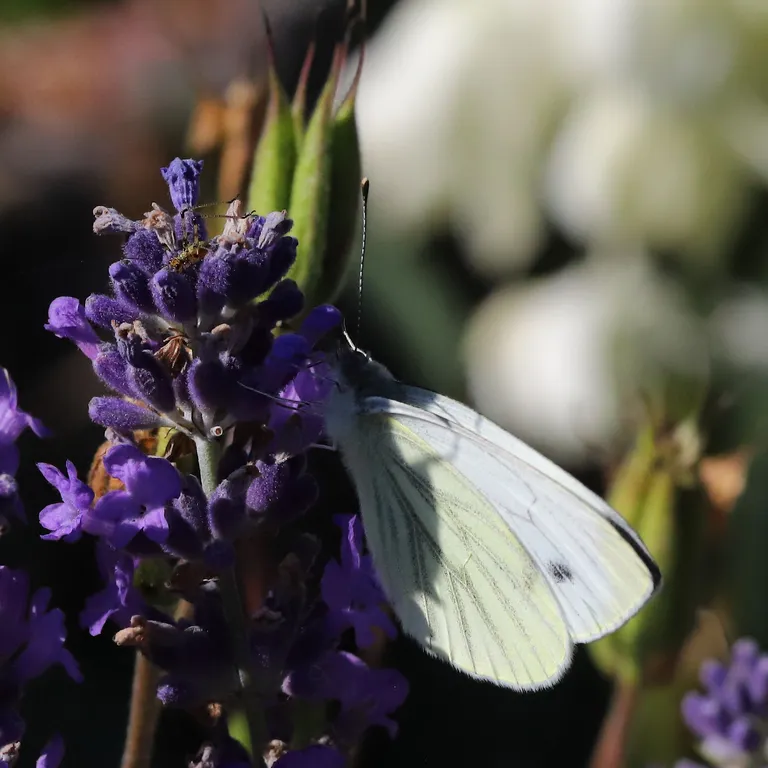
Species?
Pieris napi
